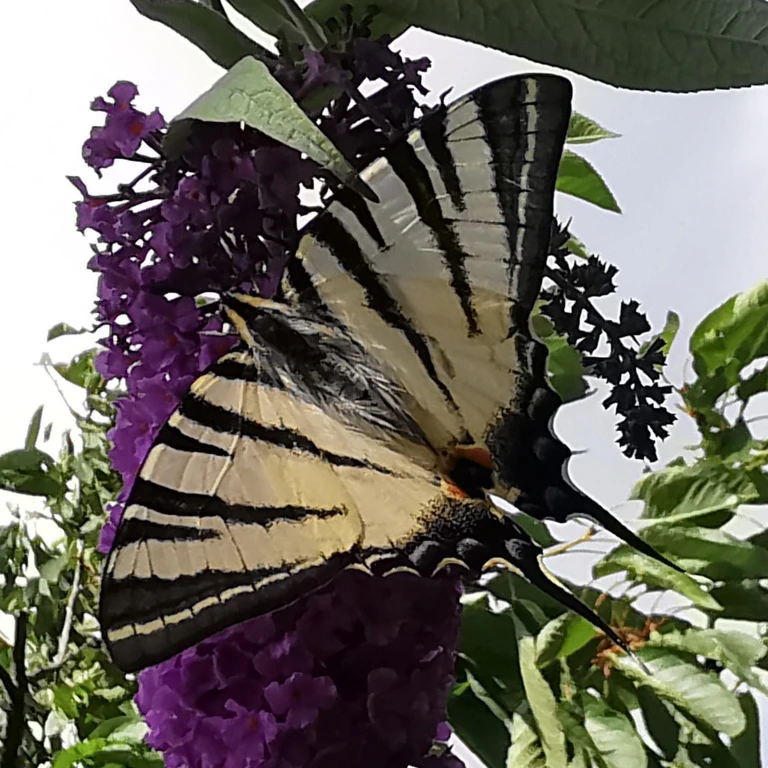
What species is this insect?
Iphiclides podalirius
